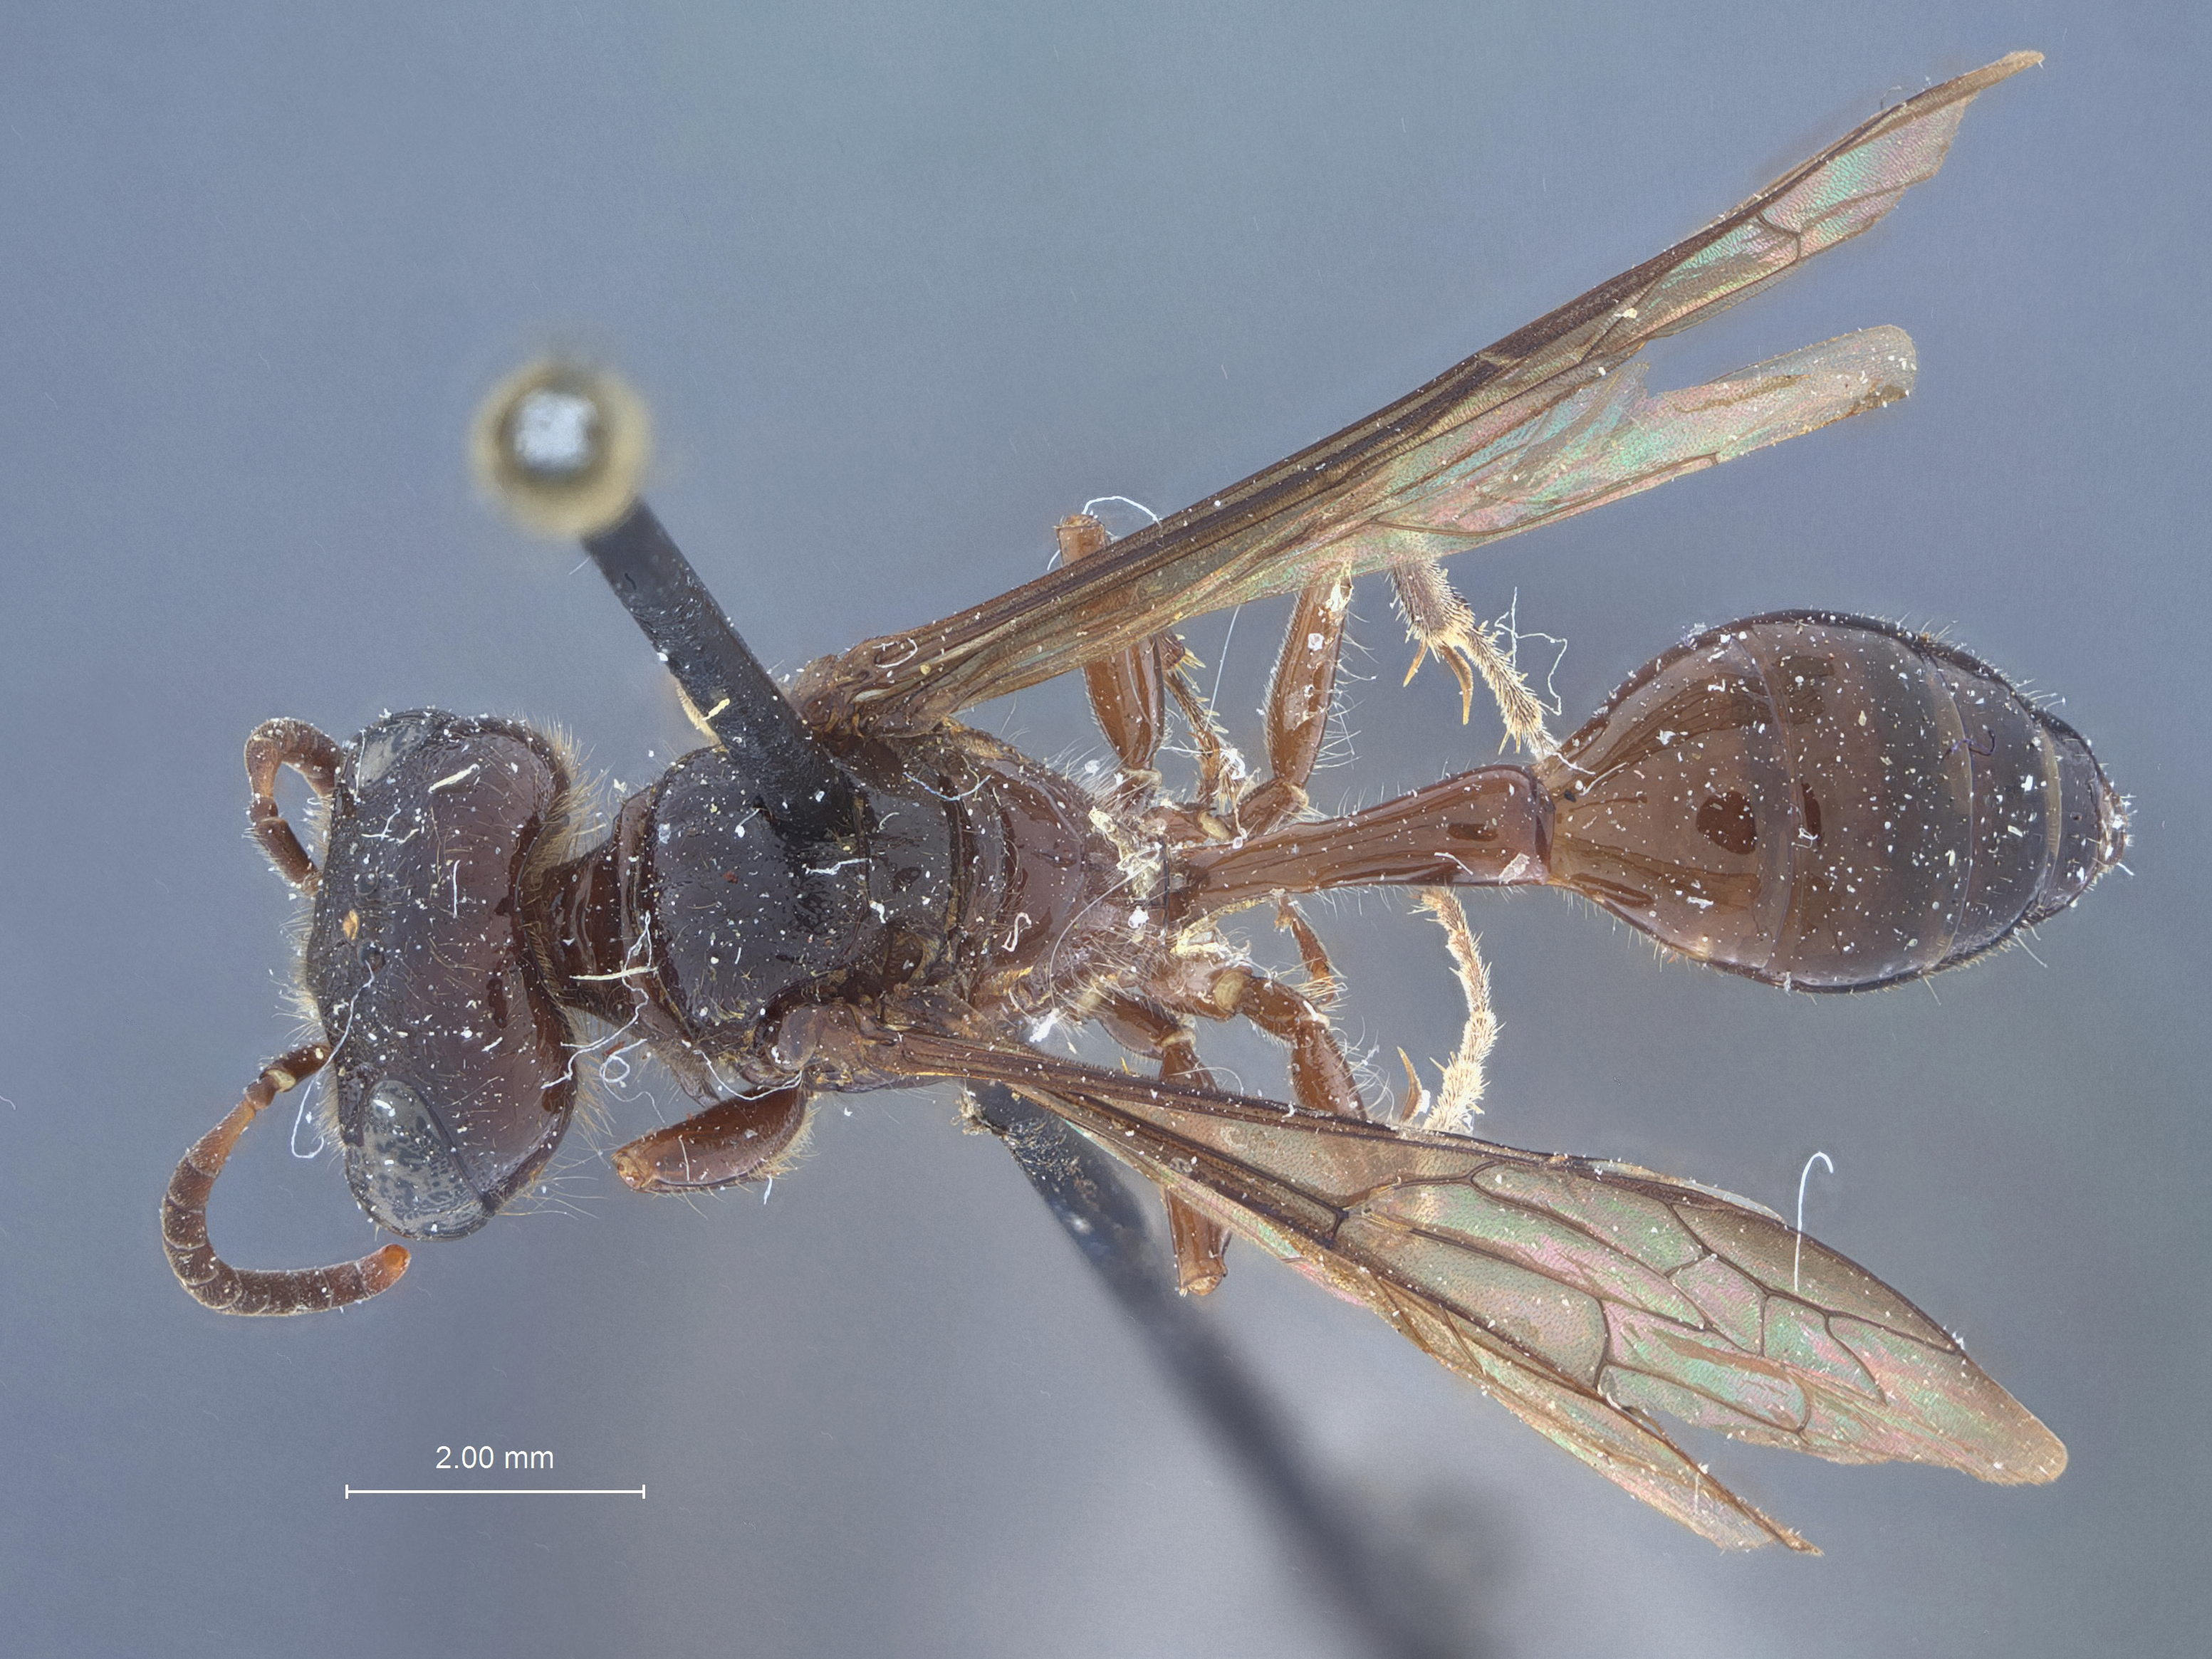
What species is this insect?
Trachypus spinosus
